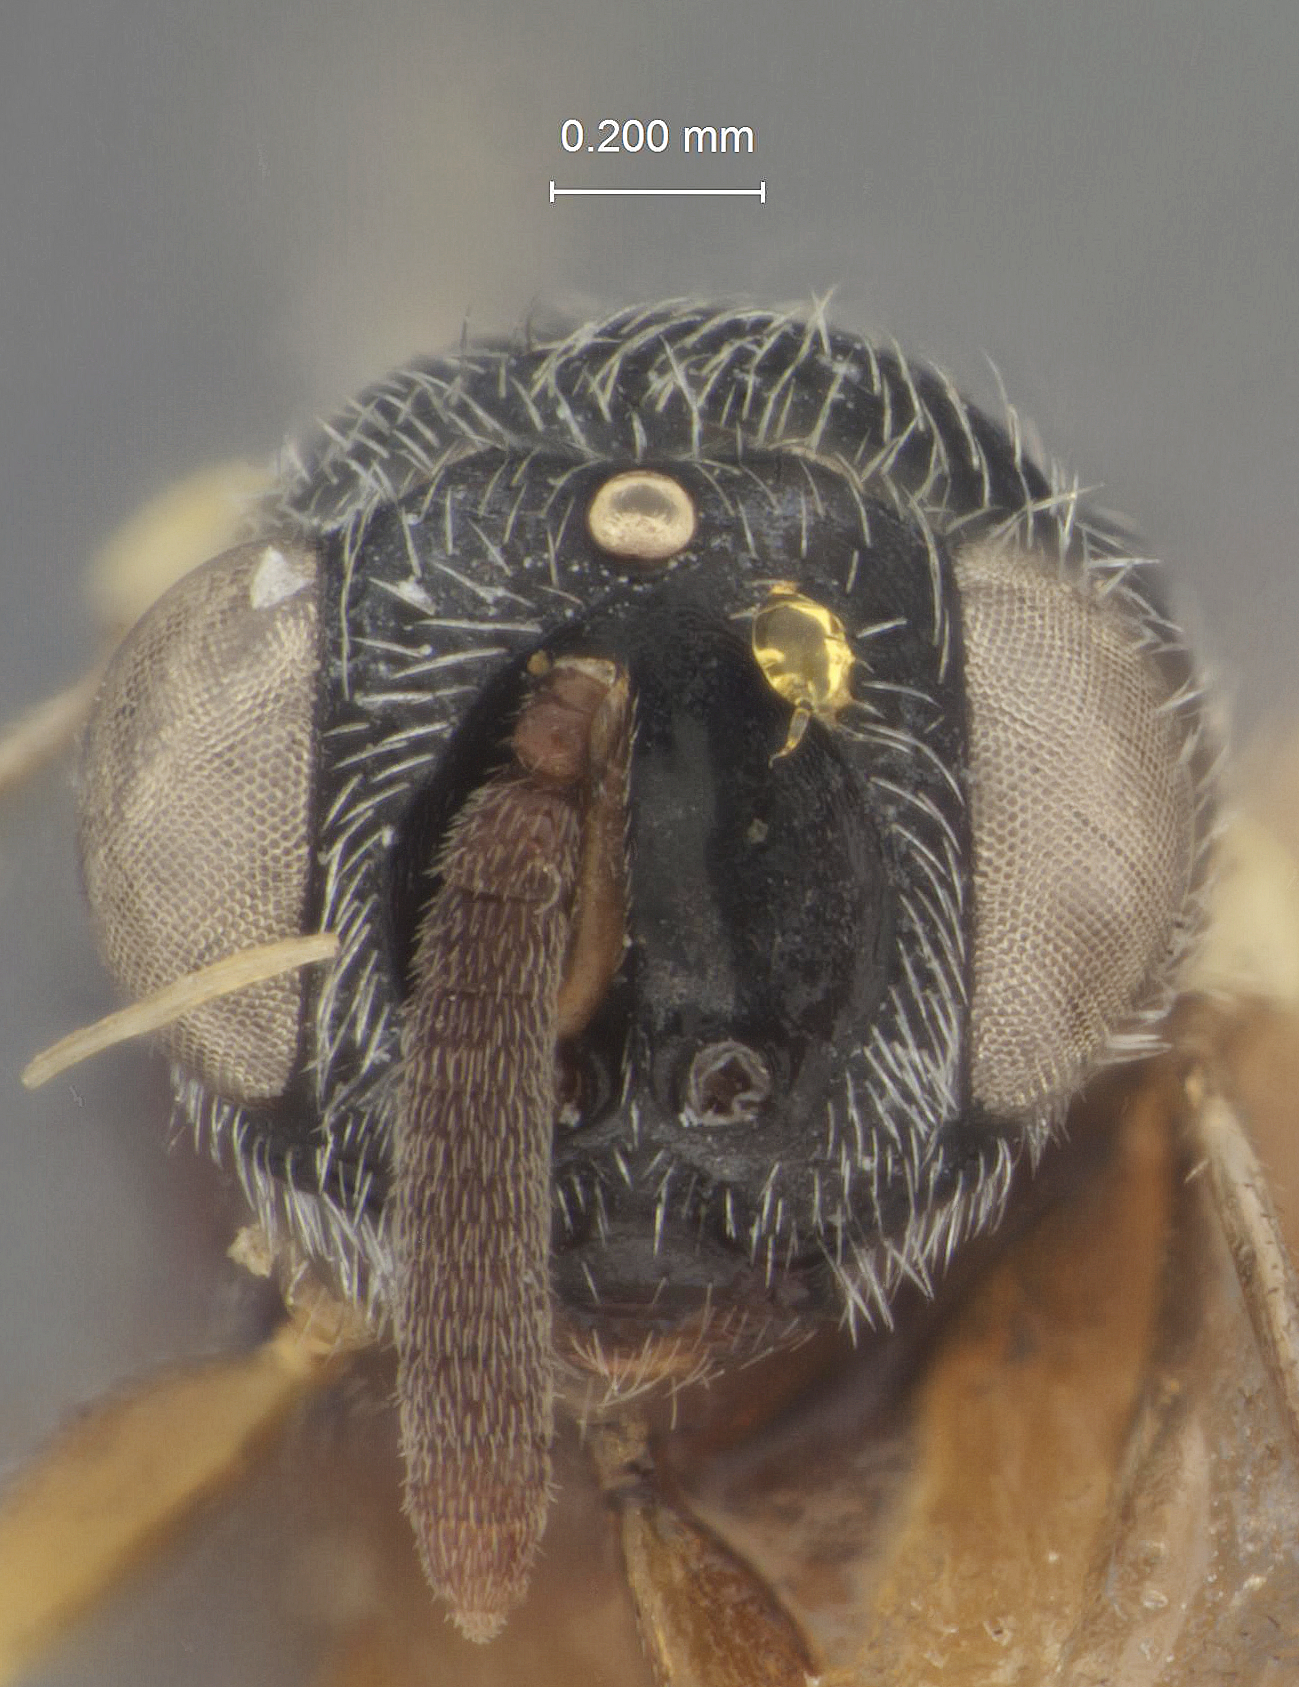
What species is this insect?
Chalcis louisiana
